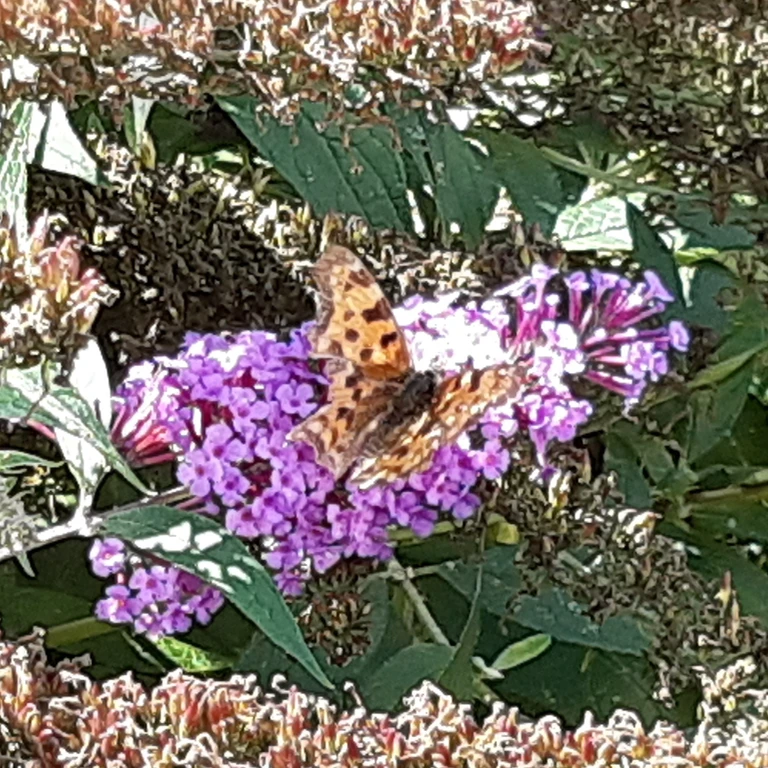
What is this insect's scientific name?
Polygonia c-album
